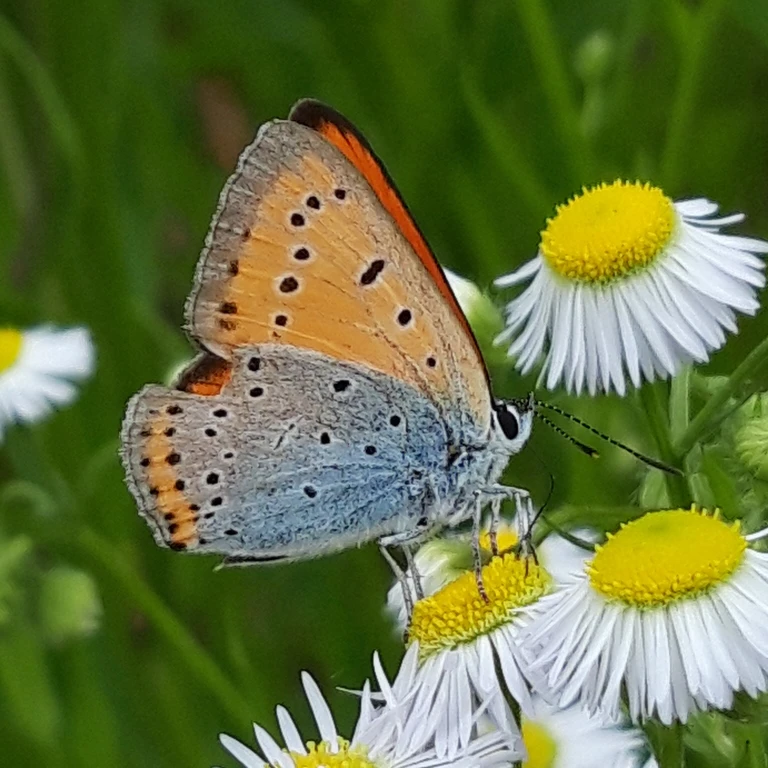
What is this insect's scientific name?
Lycaena dispar
